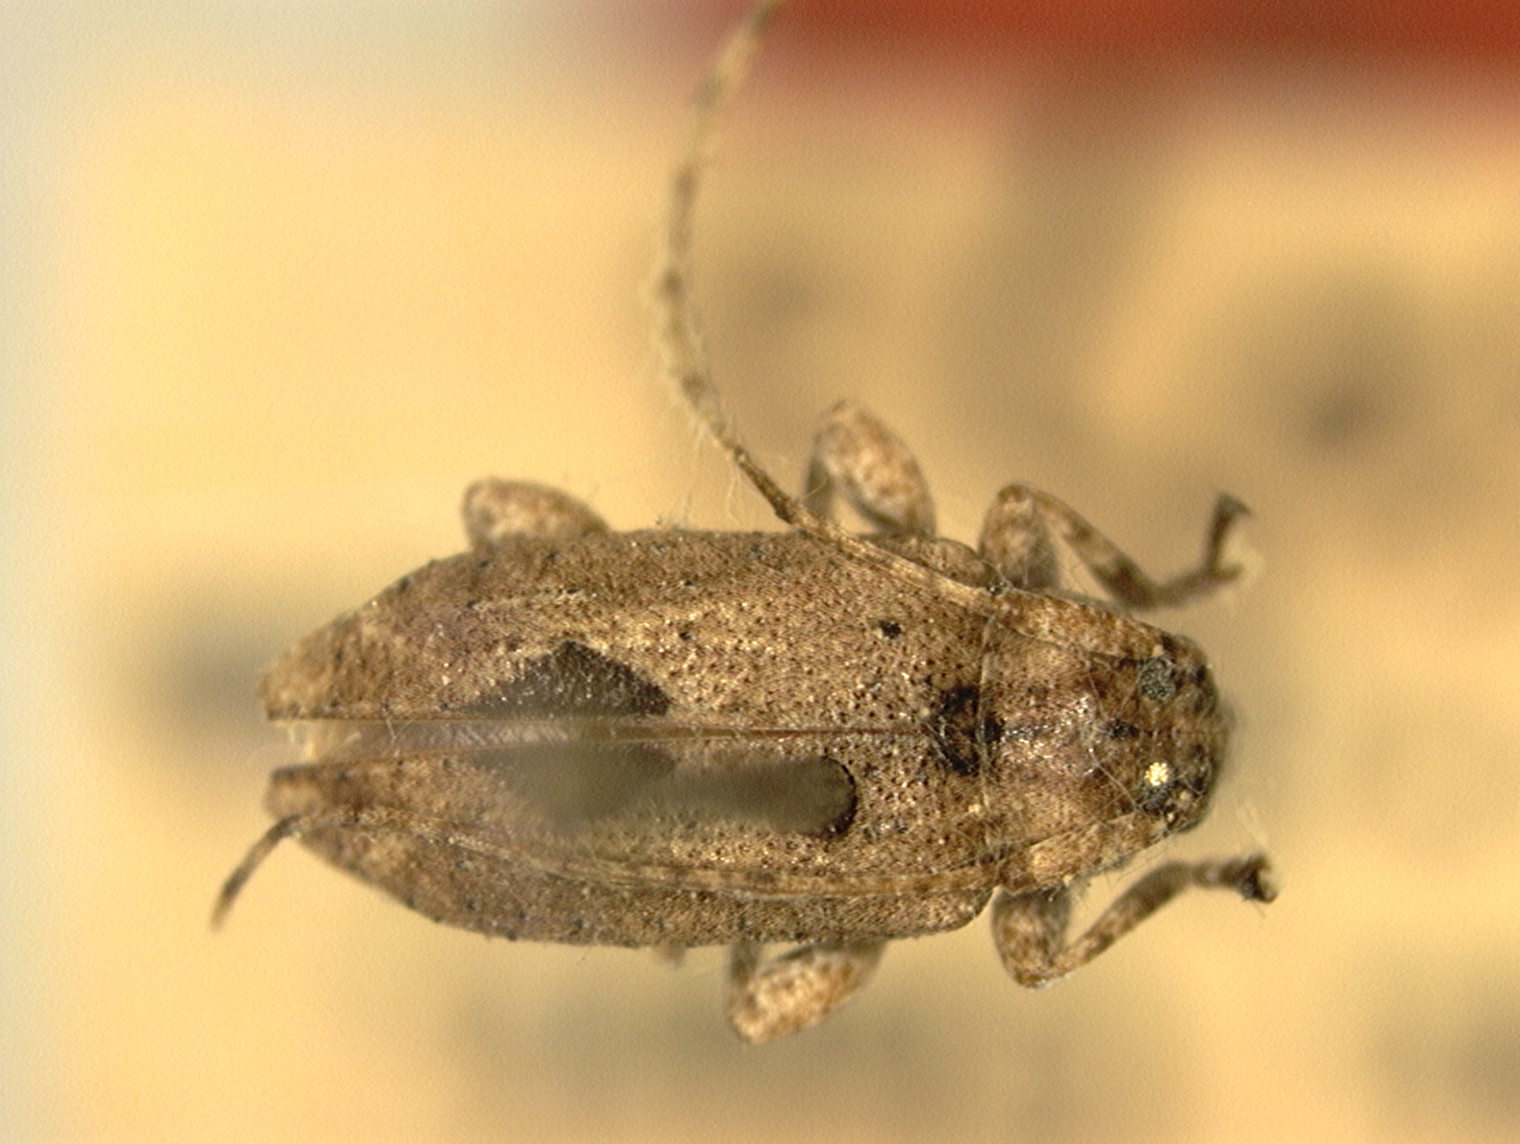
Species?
Leptostylus scurra (also Styloleptus scurra)
